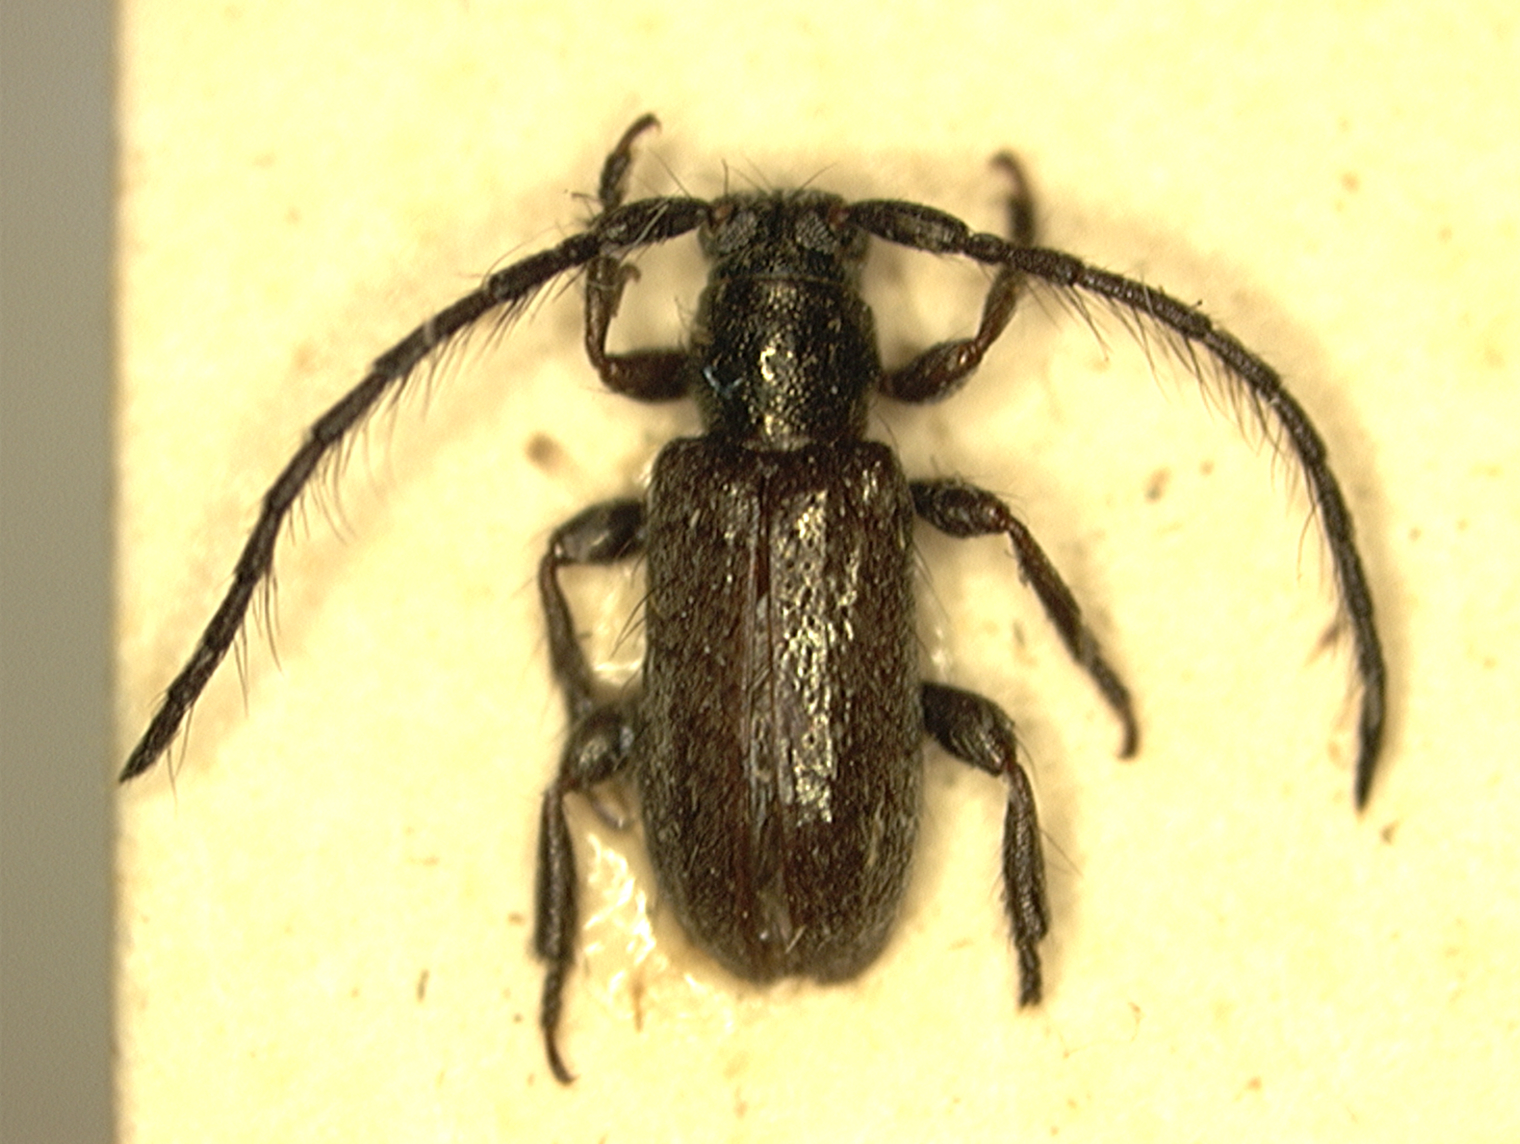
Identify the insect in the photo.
Asyngenes strandiellus
